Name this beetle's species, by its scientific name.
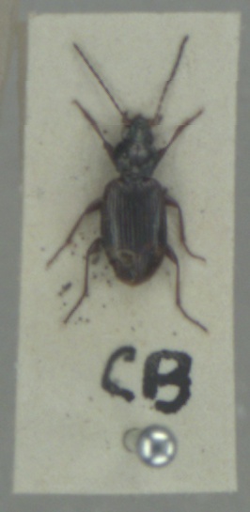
Bembidion dentellum
